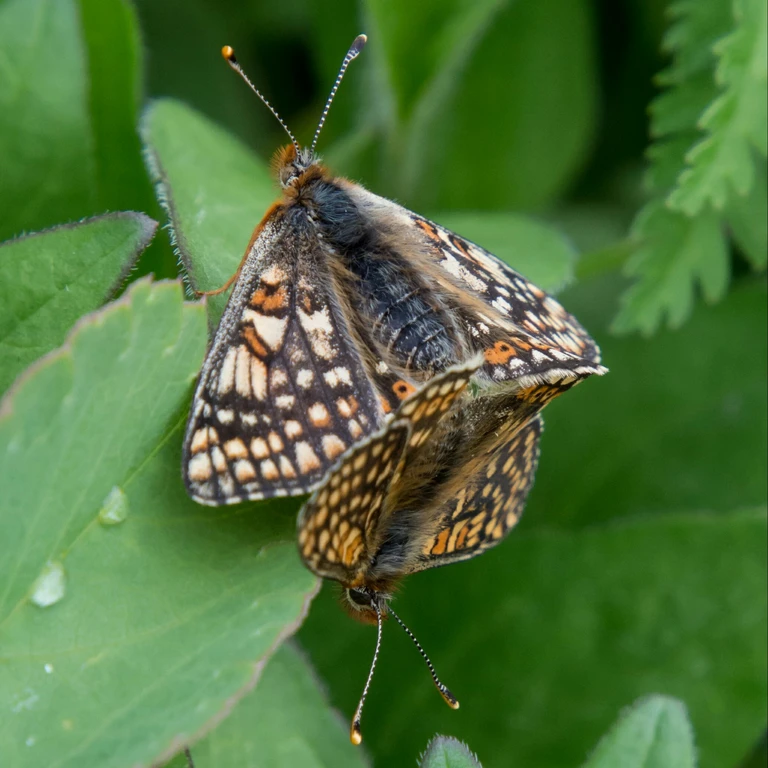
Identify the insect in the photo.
Euphydryas aurinia
